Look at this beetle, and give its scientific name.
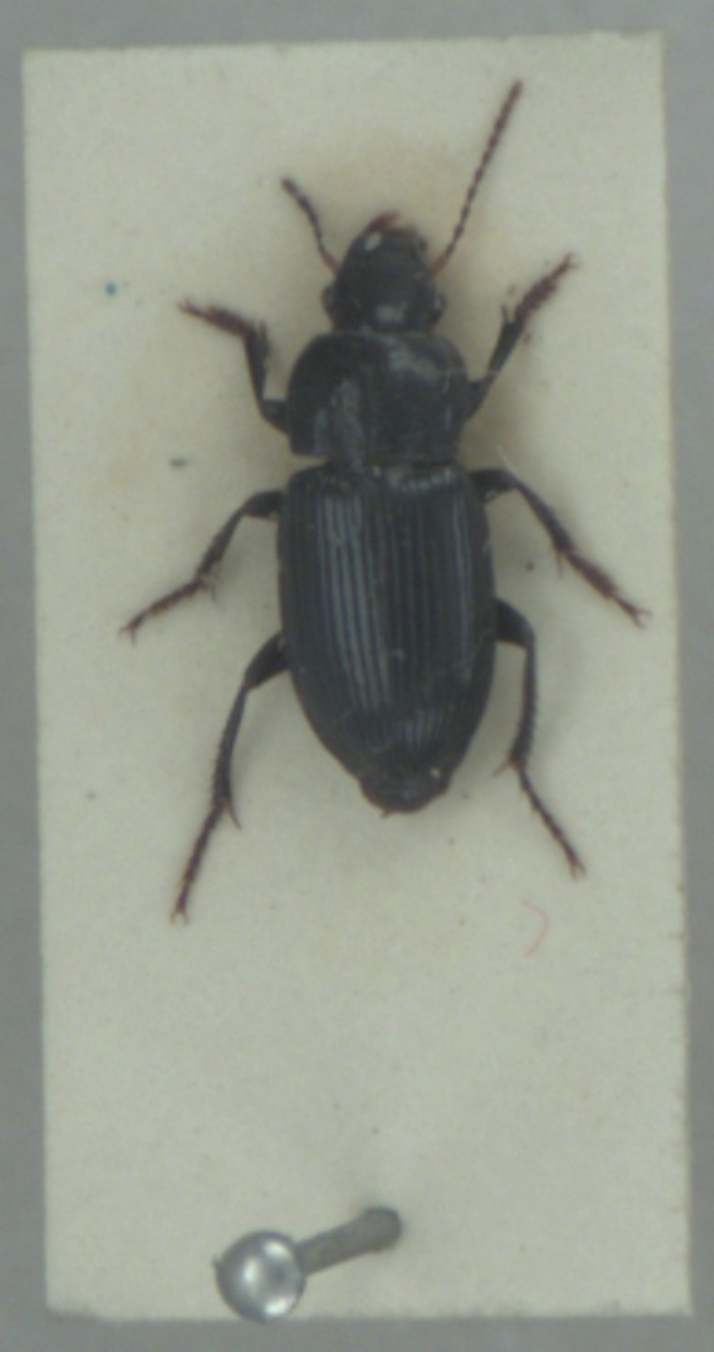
Harpalus rufipalpis
